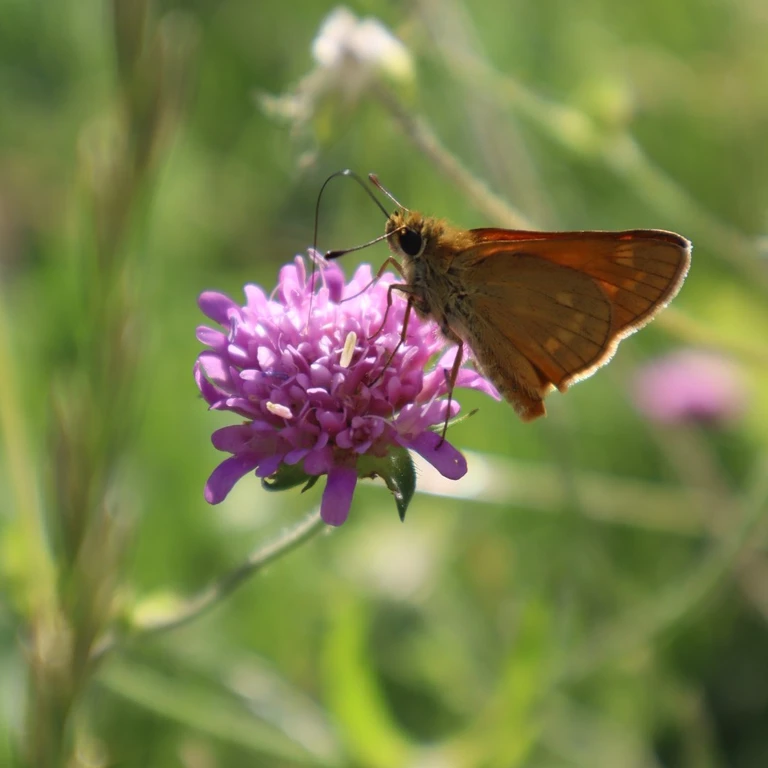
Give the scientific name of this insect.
Ochlodes sylvanus (also Ochlodes venata)
